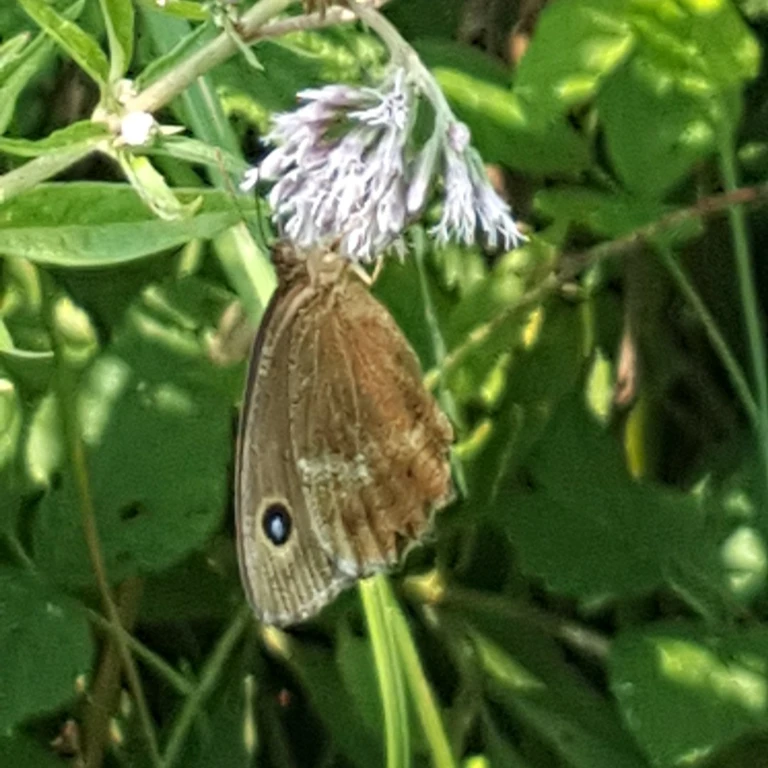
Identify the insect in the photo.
Minois dryas
